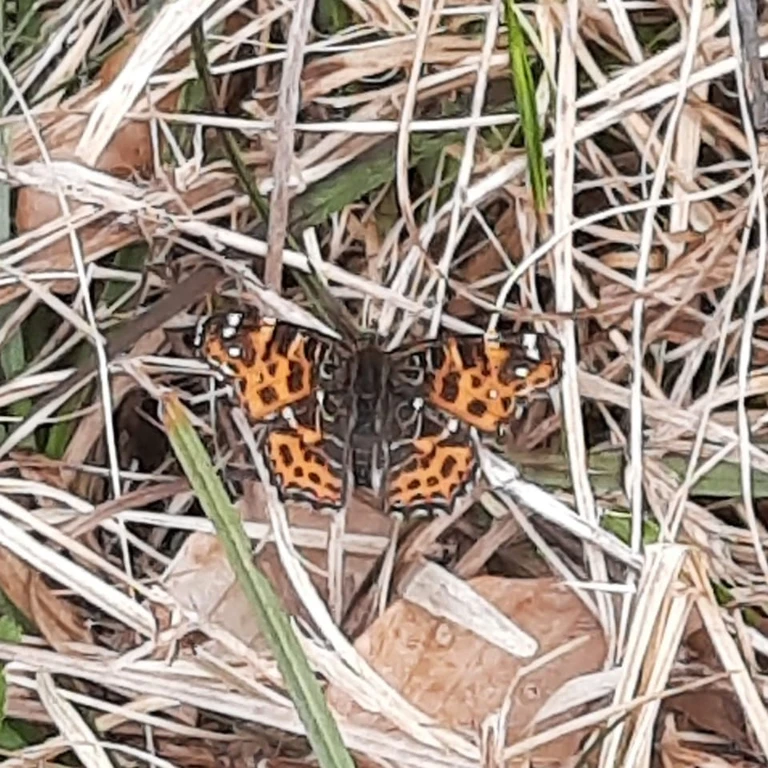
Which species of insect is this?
Araschnia levana
